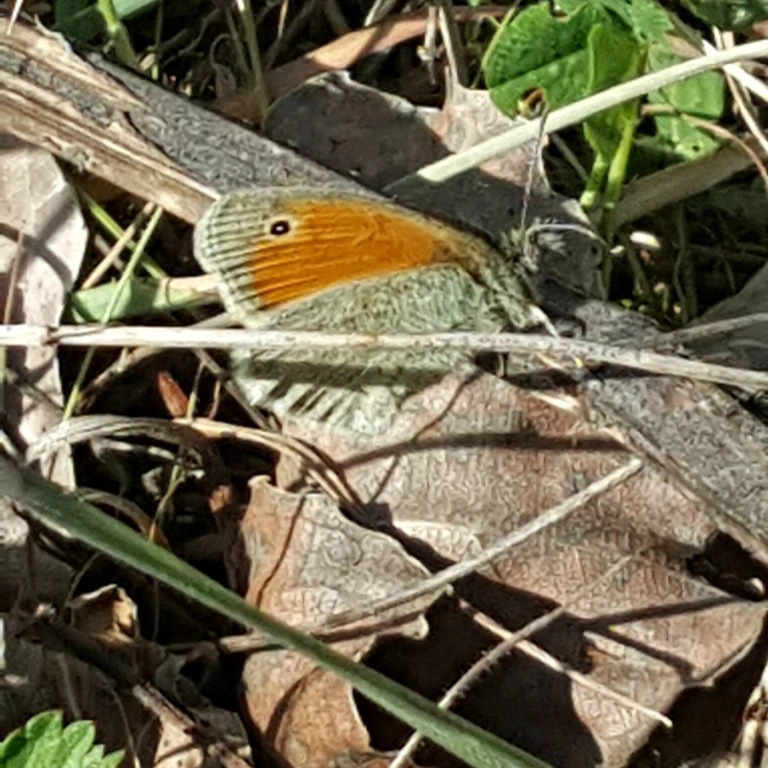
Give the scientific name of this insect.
Coenonympha pamphilus
